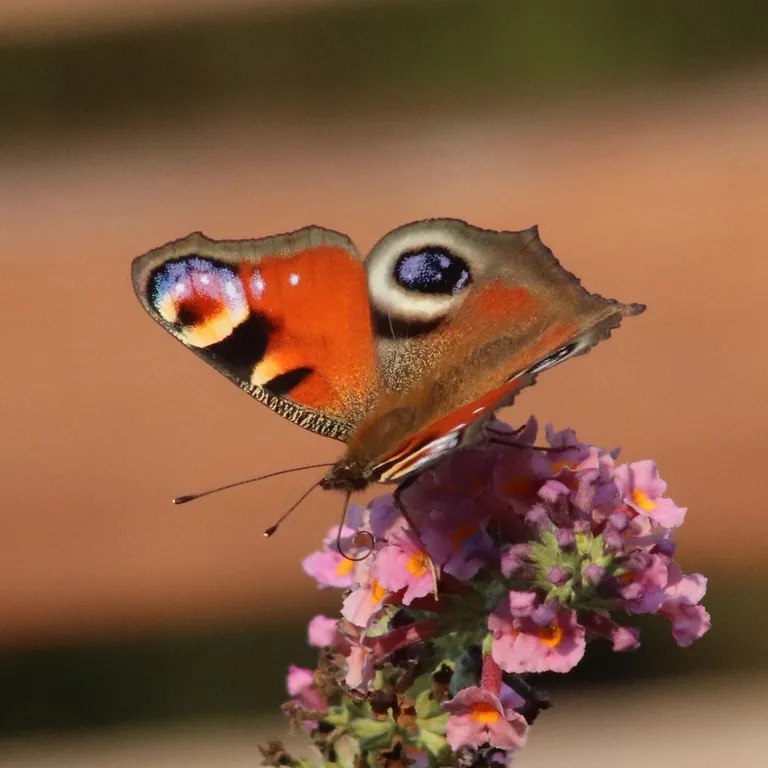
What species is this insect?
Aglais io
